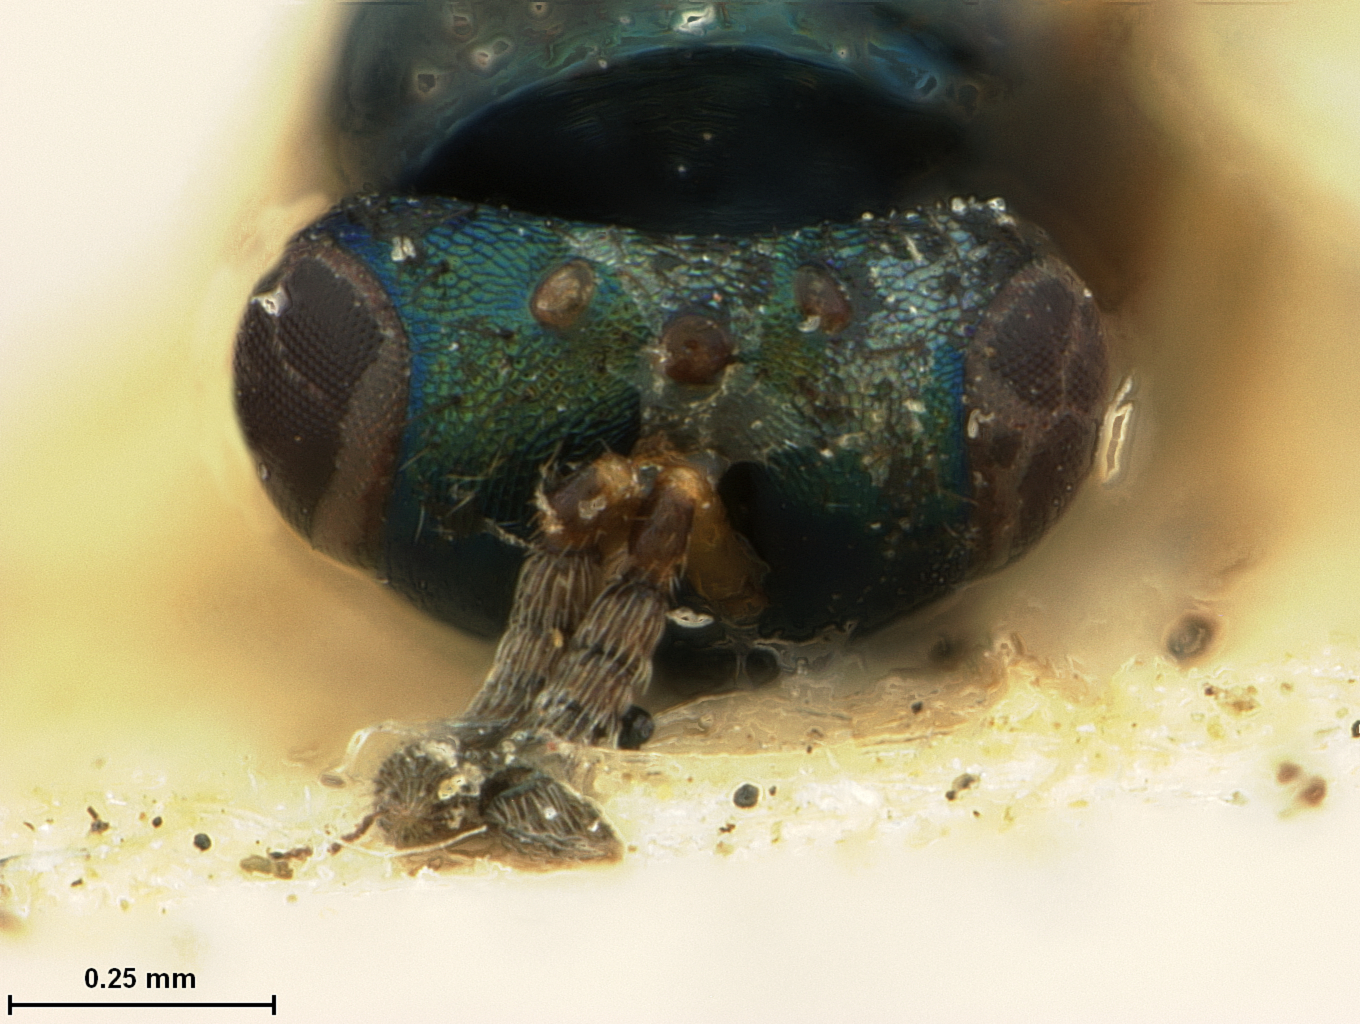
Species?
Pachyneura nawai
